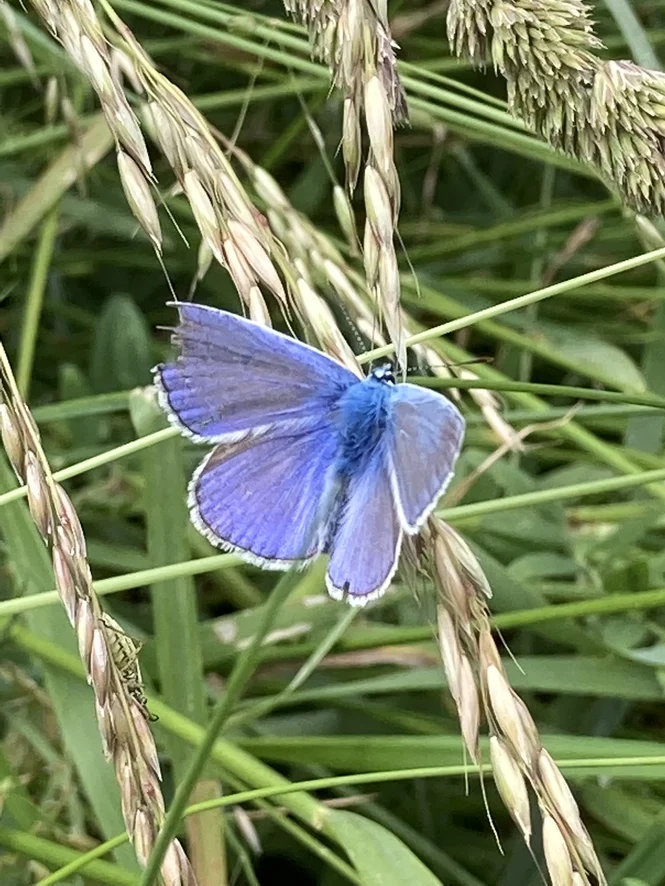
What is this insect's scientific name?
Polyommatus icarus
